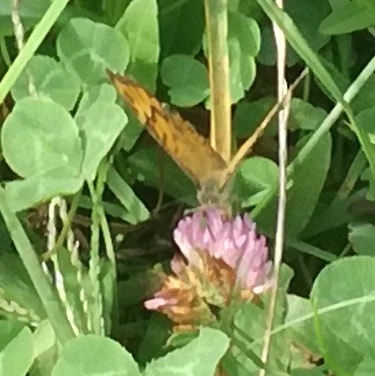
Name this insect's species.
Lasiommata megera (also Pararge megera)
